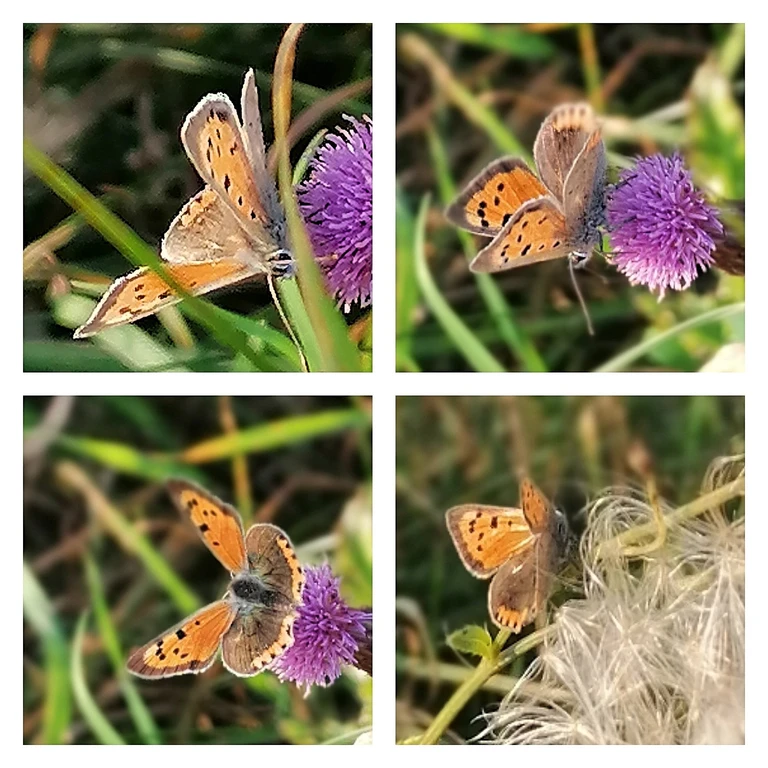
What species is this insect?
Lycaena phlaeas
